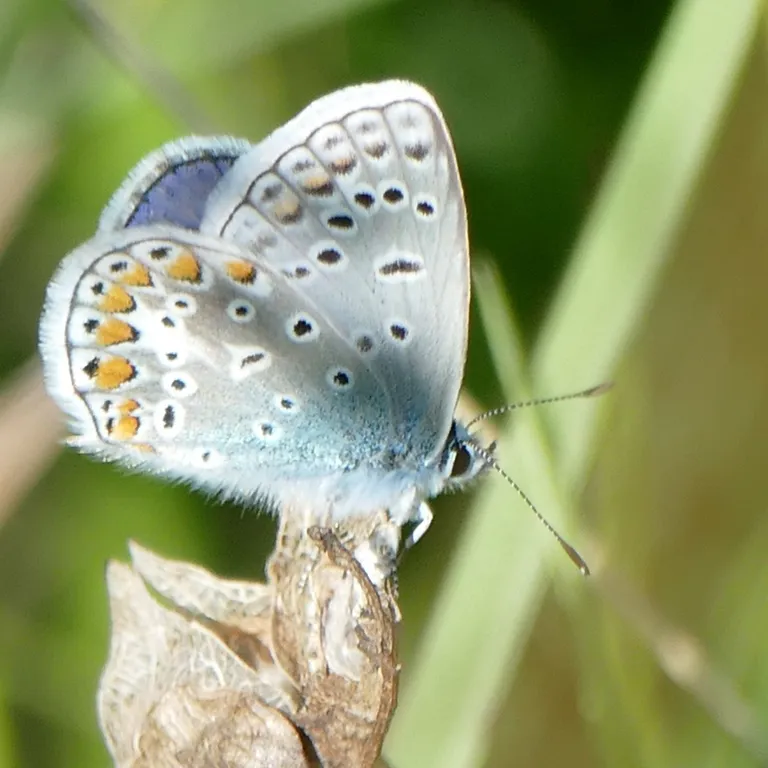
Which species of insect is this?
Polyommatus icarus
